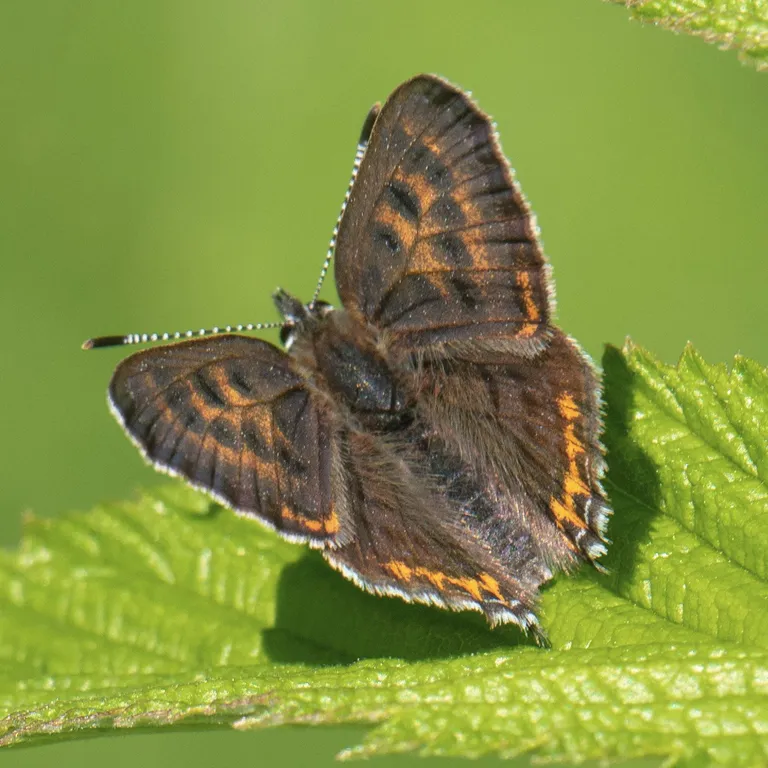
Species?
Lycaena helle (also Helleia helle)
